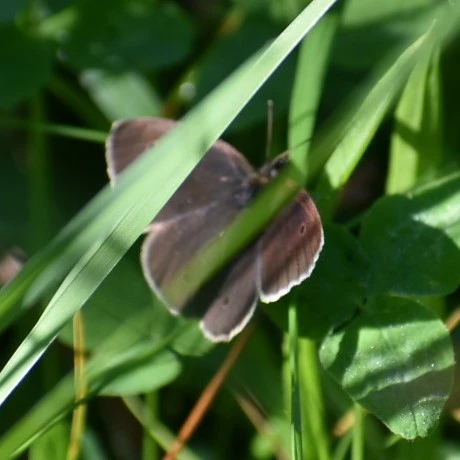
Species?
Aphantopus hyperantus
